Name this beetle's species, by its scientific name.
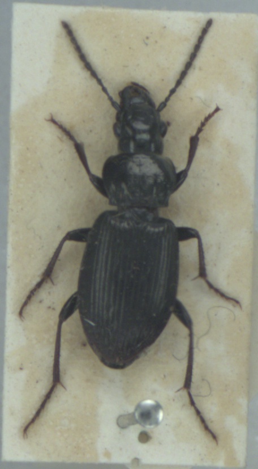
Pterostichus oblongopunctatus
